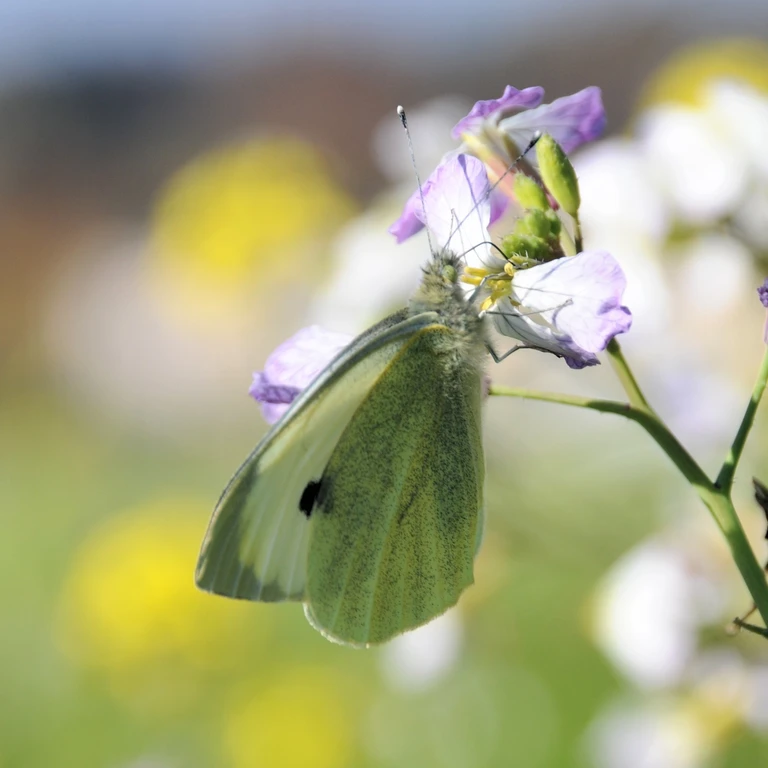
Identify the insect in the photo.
Pieris brassicae
